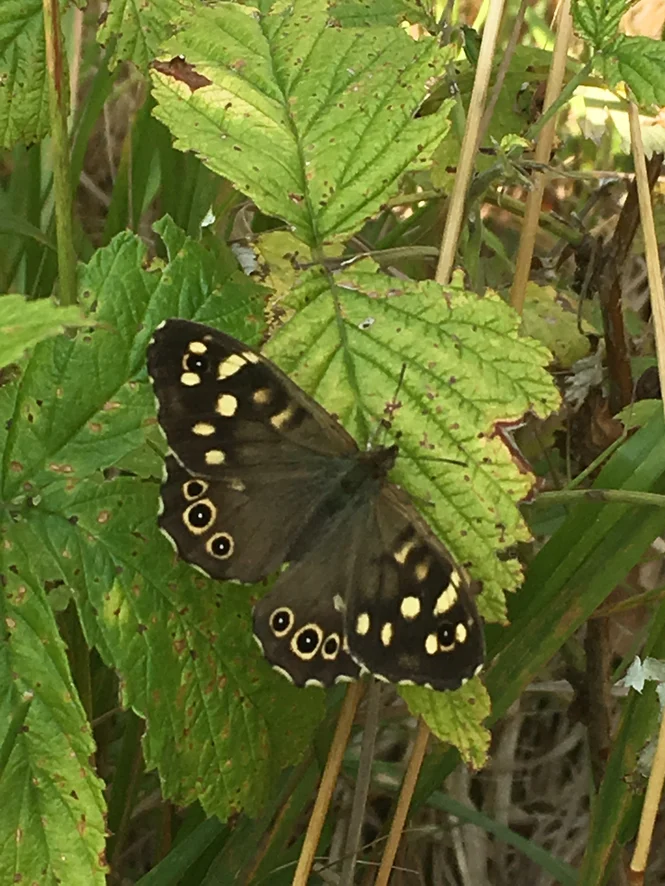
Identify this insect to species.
Pararge aegeria
